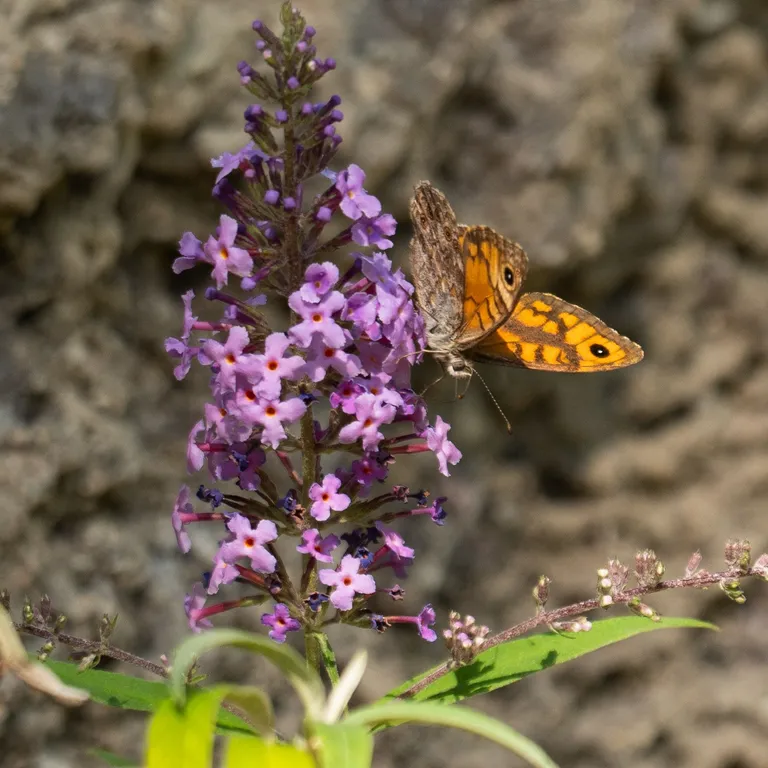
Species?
Lasiommata megera (also Pararge megera)
